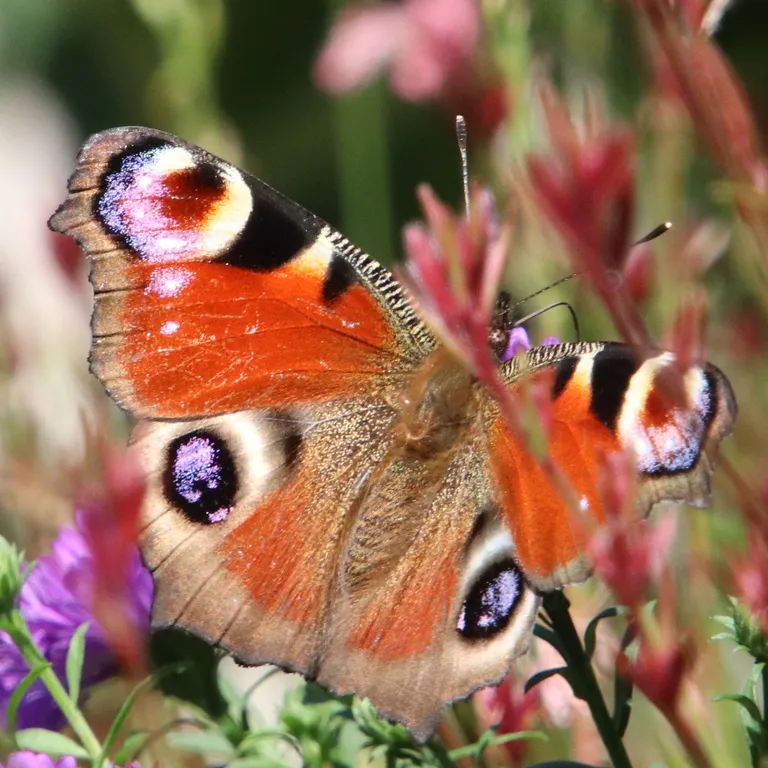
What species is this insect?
Aglais io
